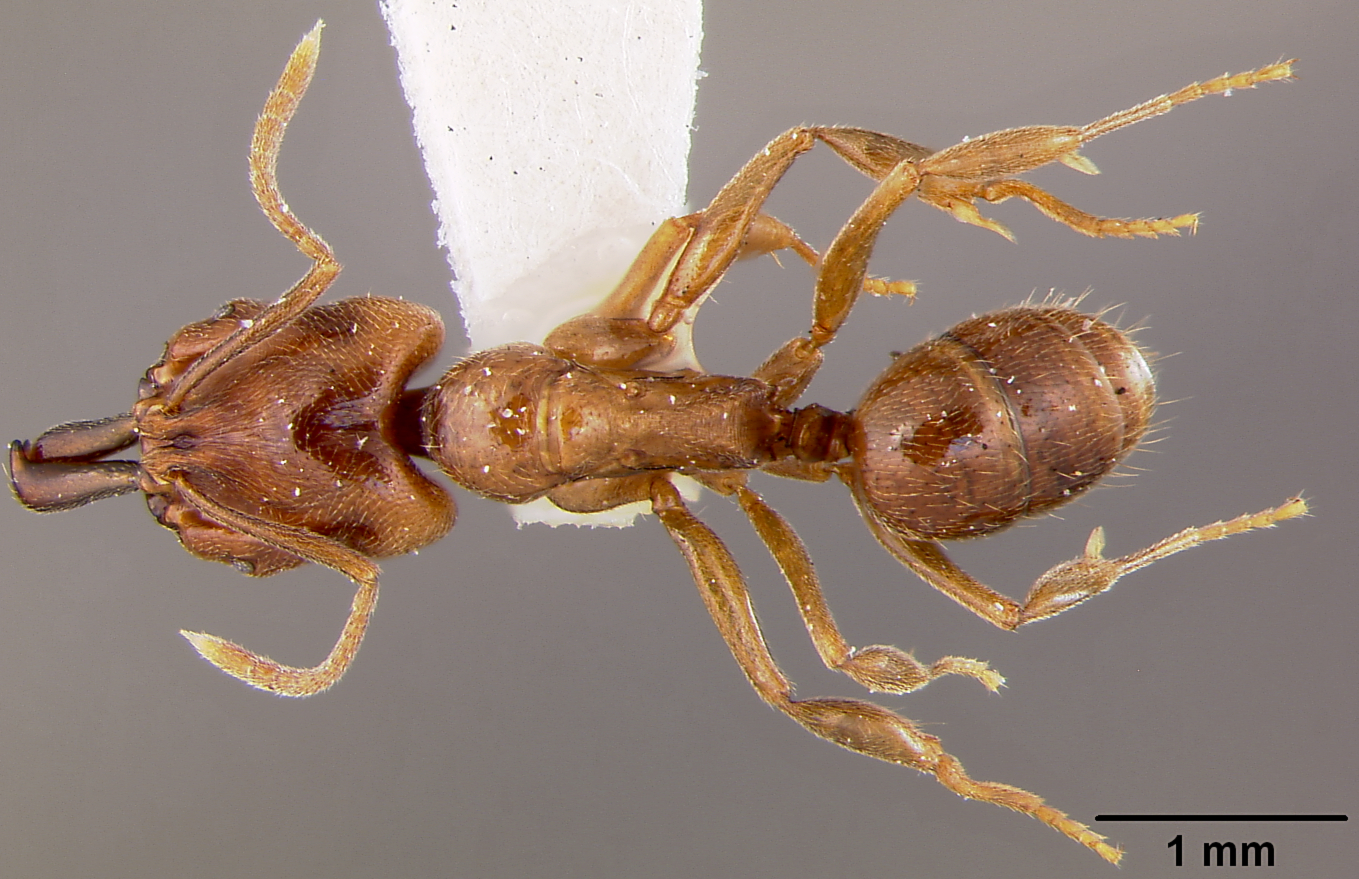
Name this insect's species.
Anochetus orchidicola
